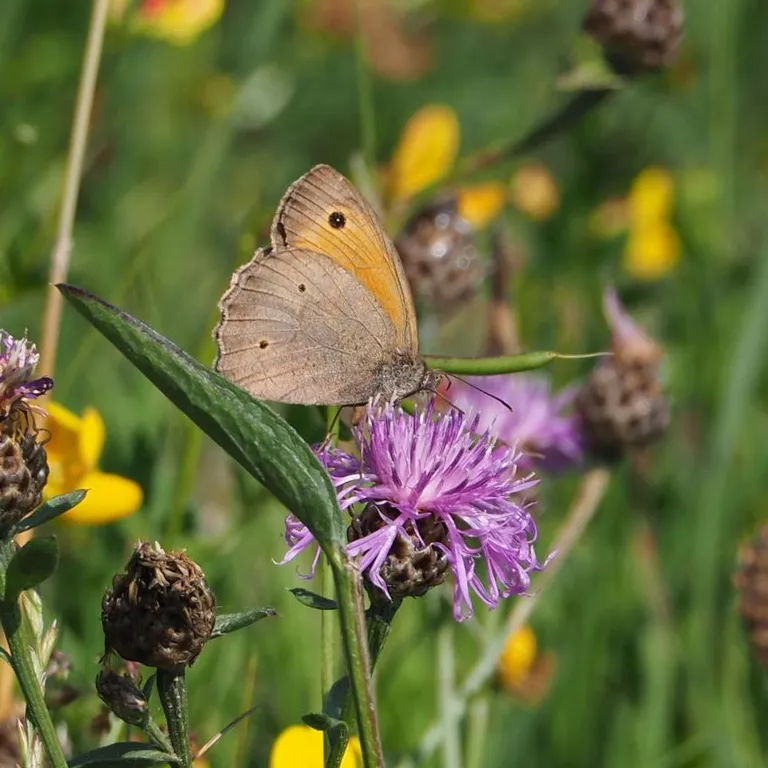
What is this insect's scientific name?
Maniola jurtina
